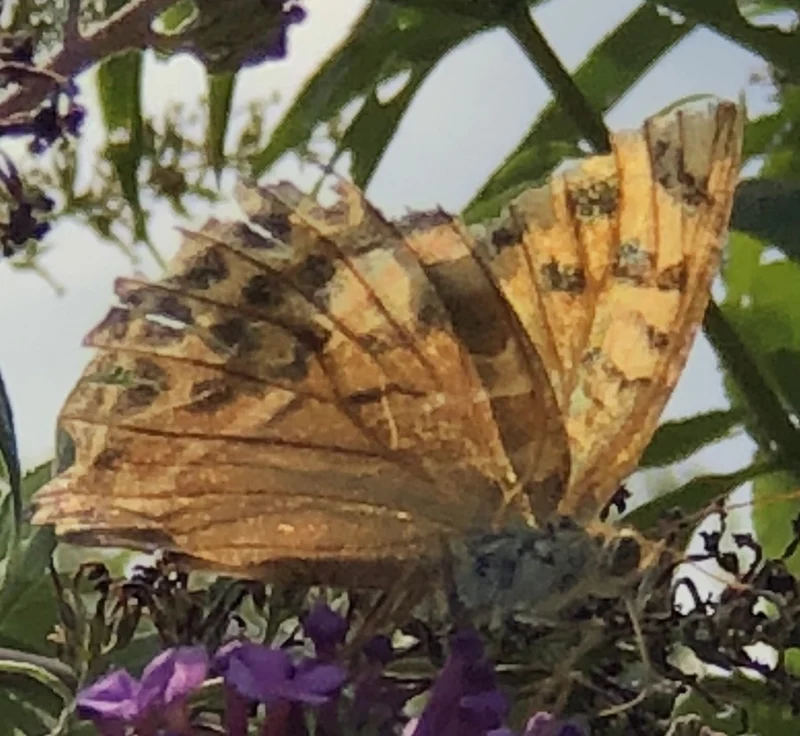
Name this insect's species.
Argynnis paphia
